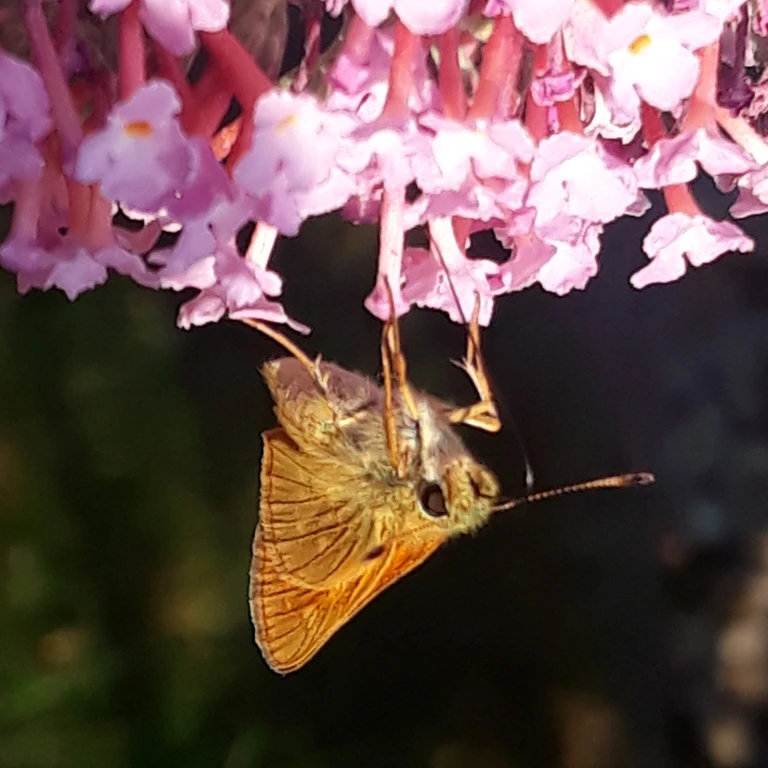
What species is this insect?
Ochlodes sylvanus (also Ochlodes venata)
